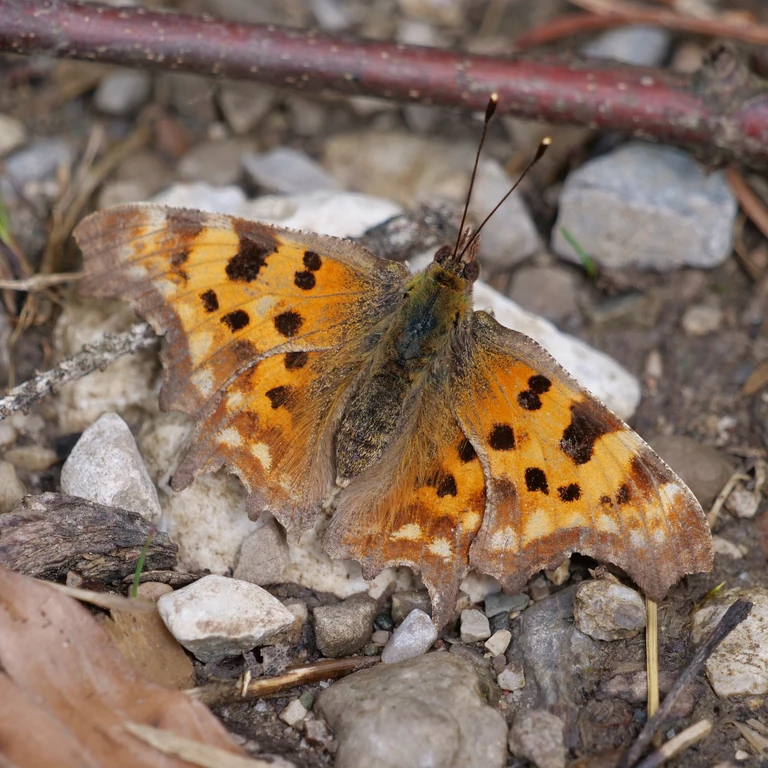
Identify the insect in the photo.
Polygonia c-album
